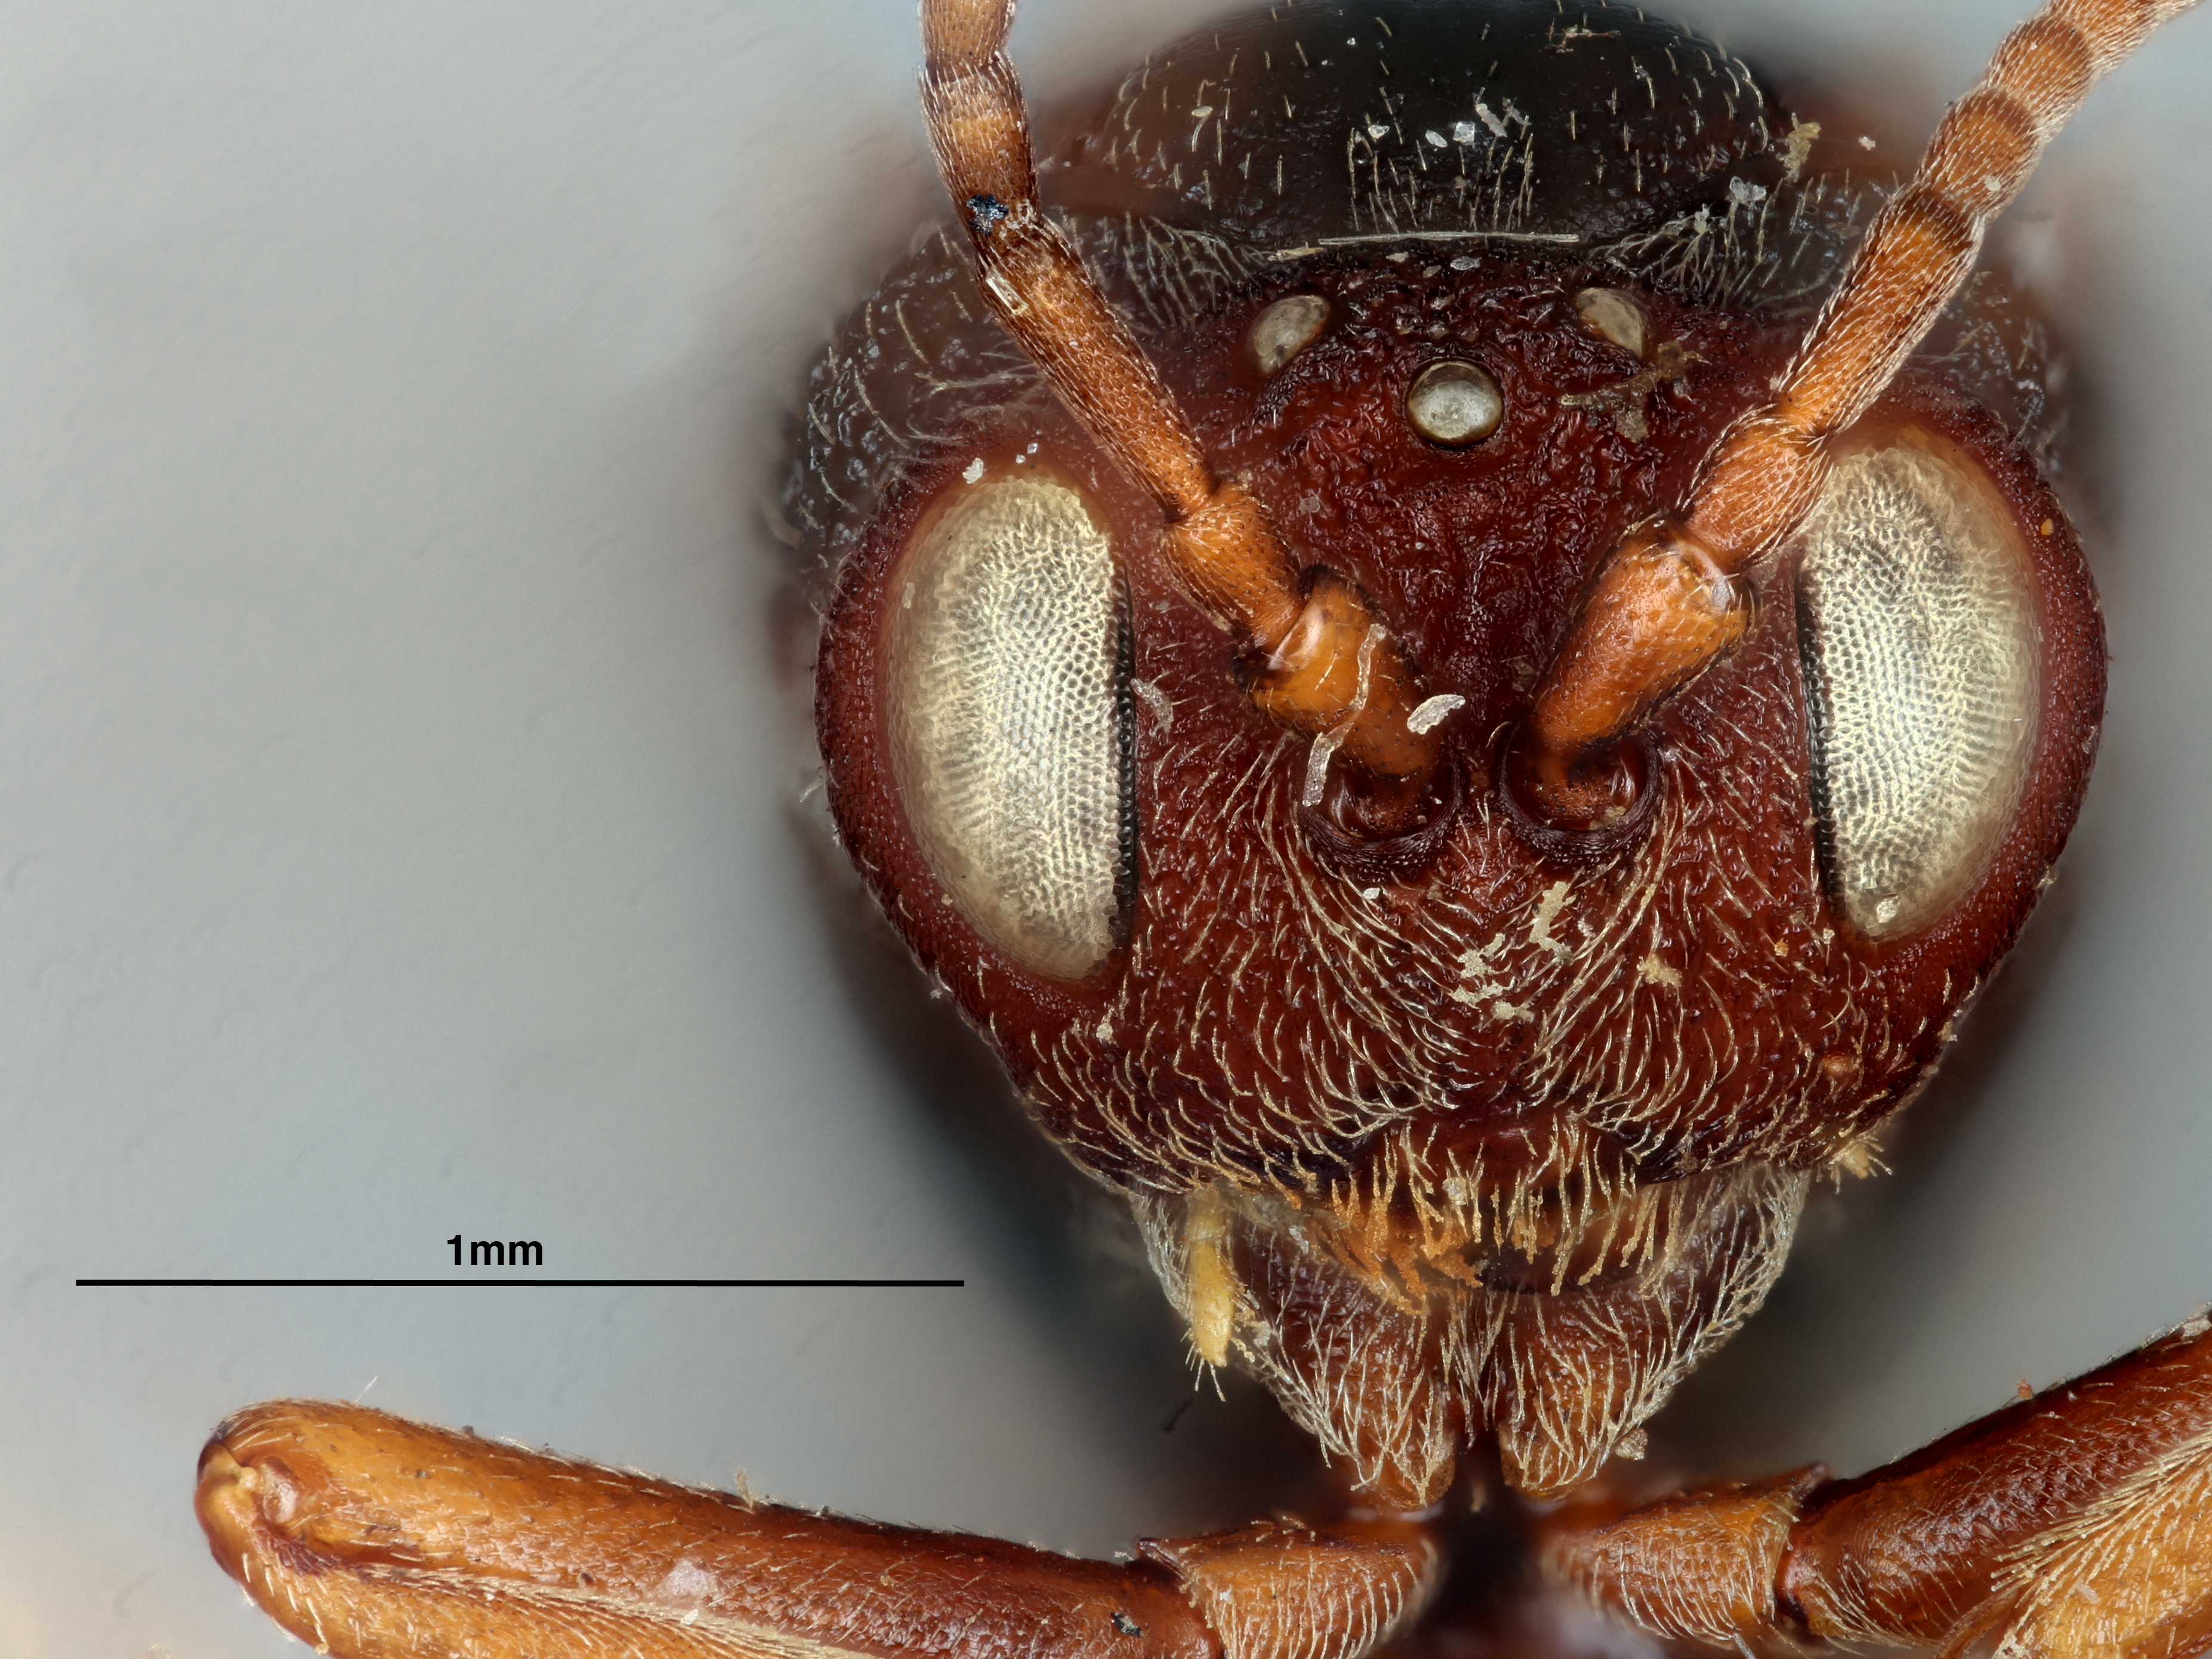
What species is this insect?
Amphibolips montana
